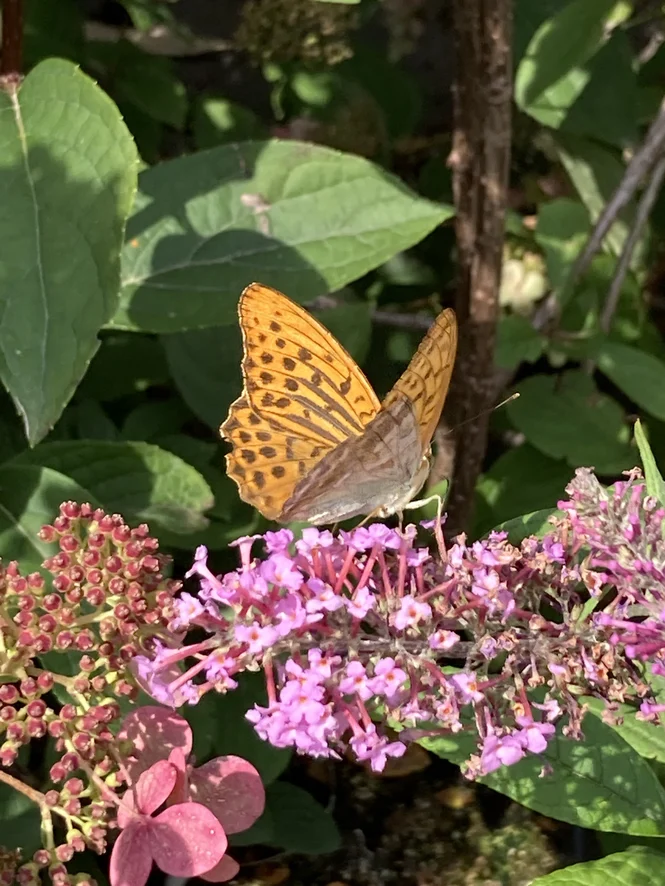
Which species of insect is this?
Argynnis paphia
